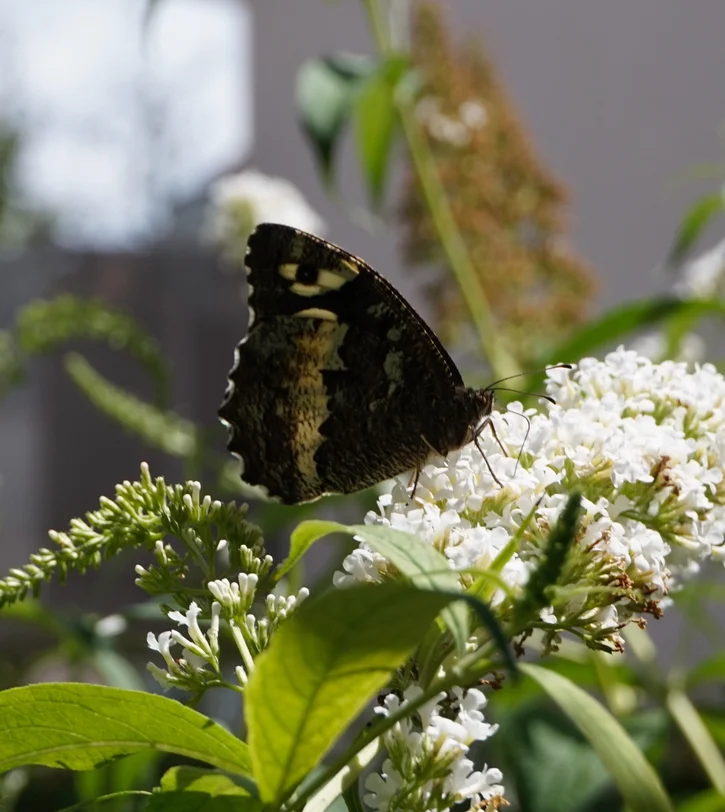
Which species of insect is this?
Brintesia circe
